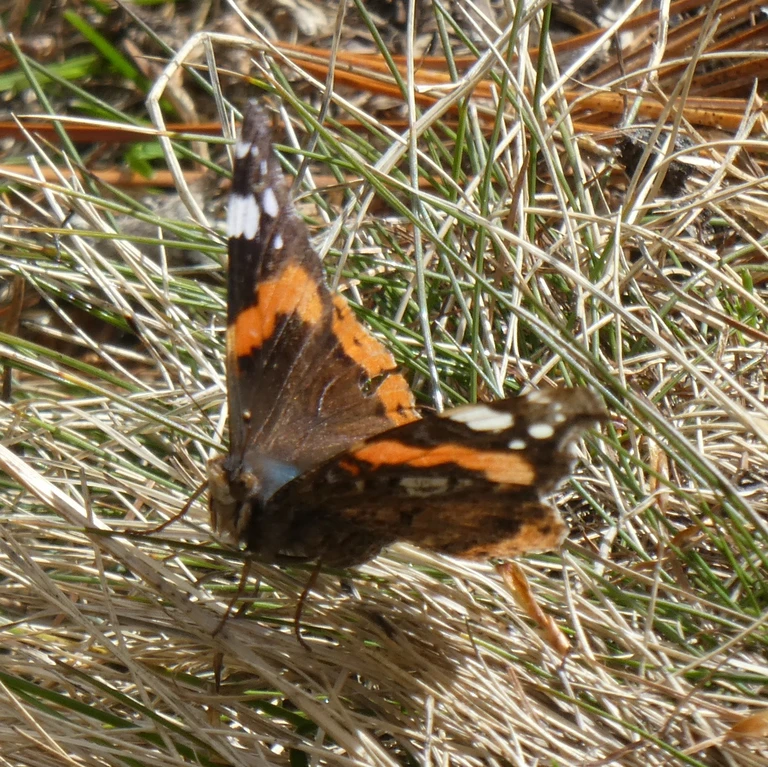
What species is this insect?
Vanessa atalanta
